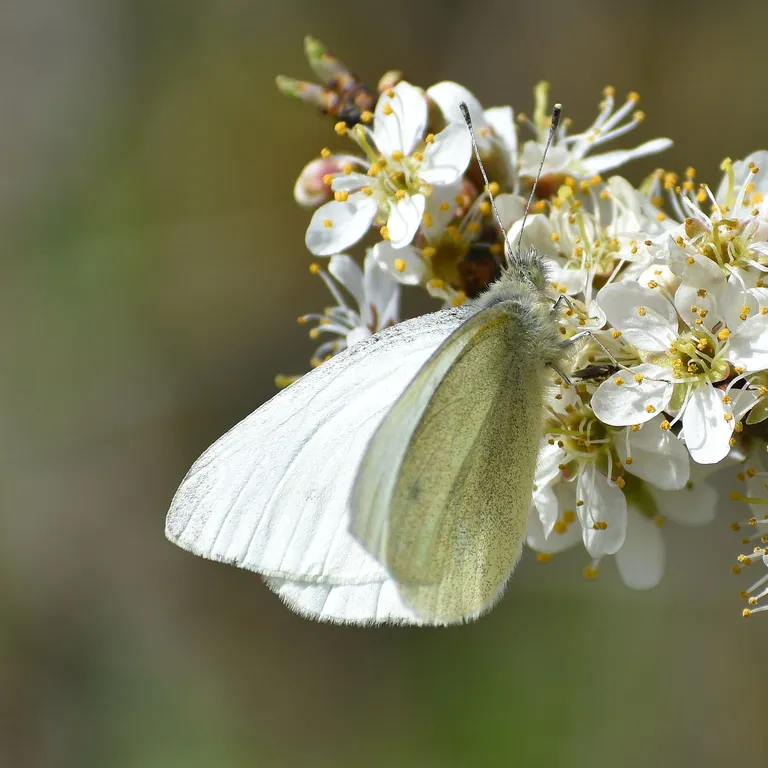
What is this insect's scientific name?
Pieris rapae
